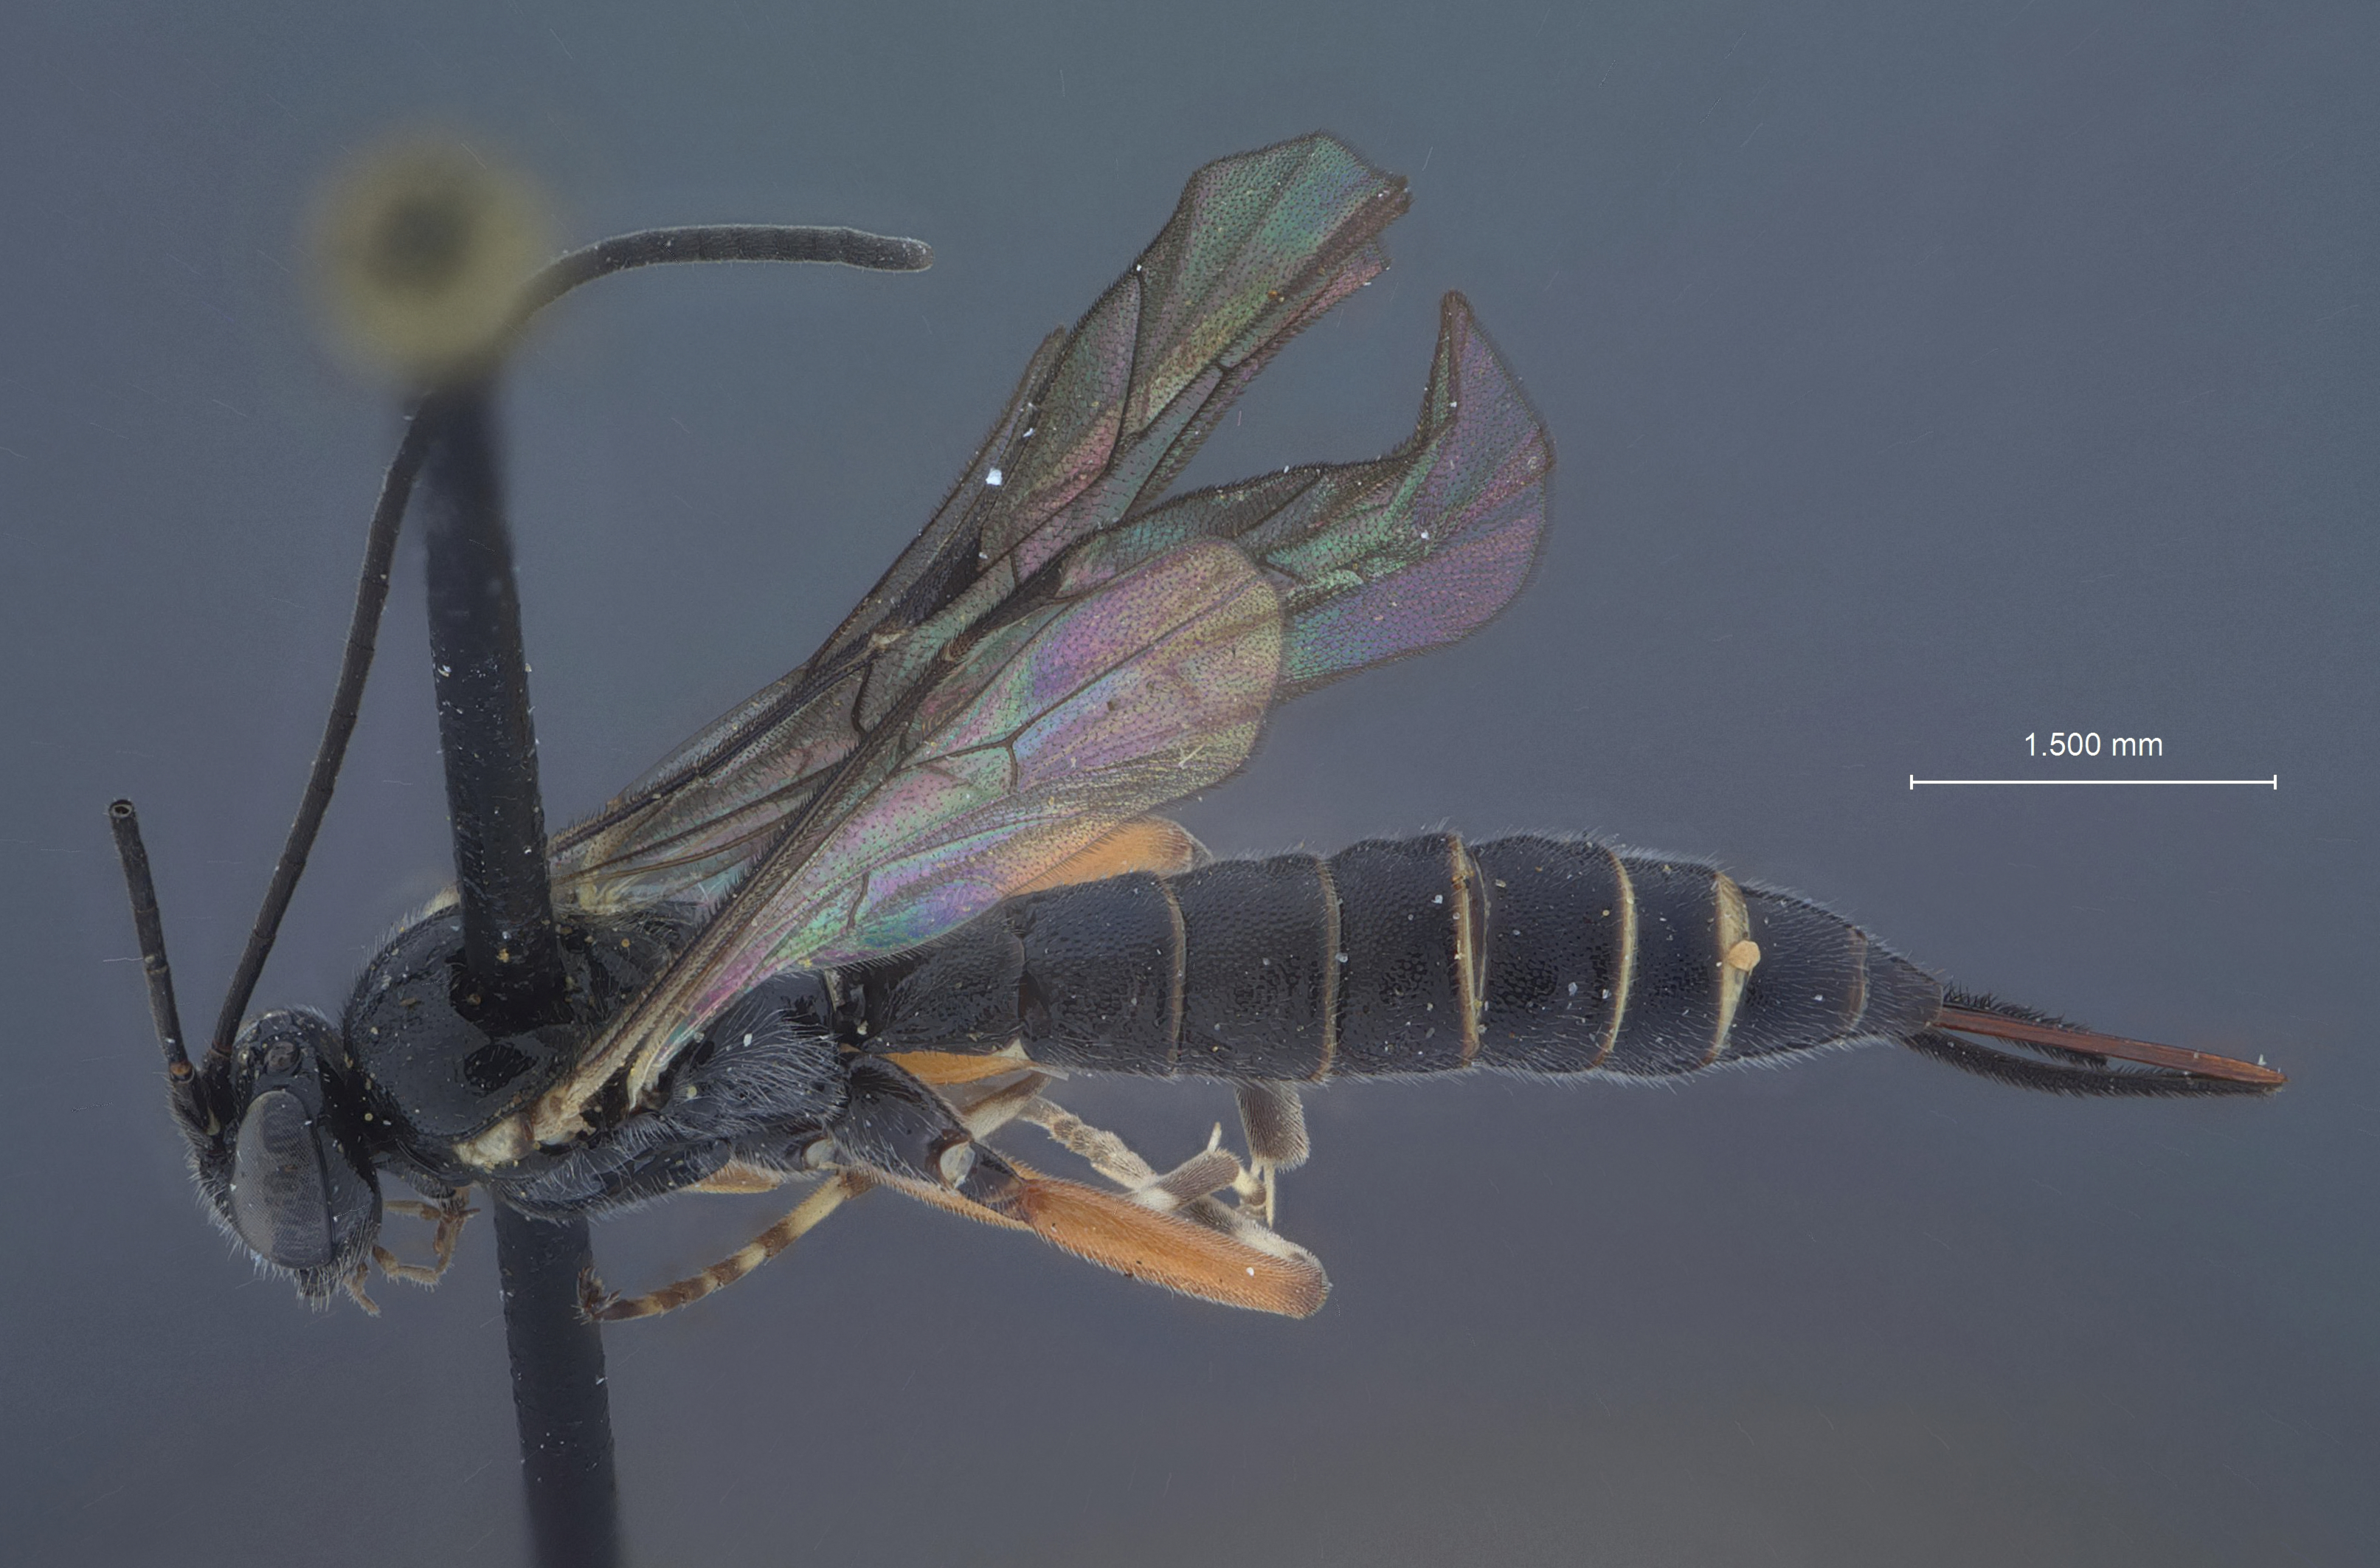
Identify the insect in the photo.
Itoplectis vesca
